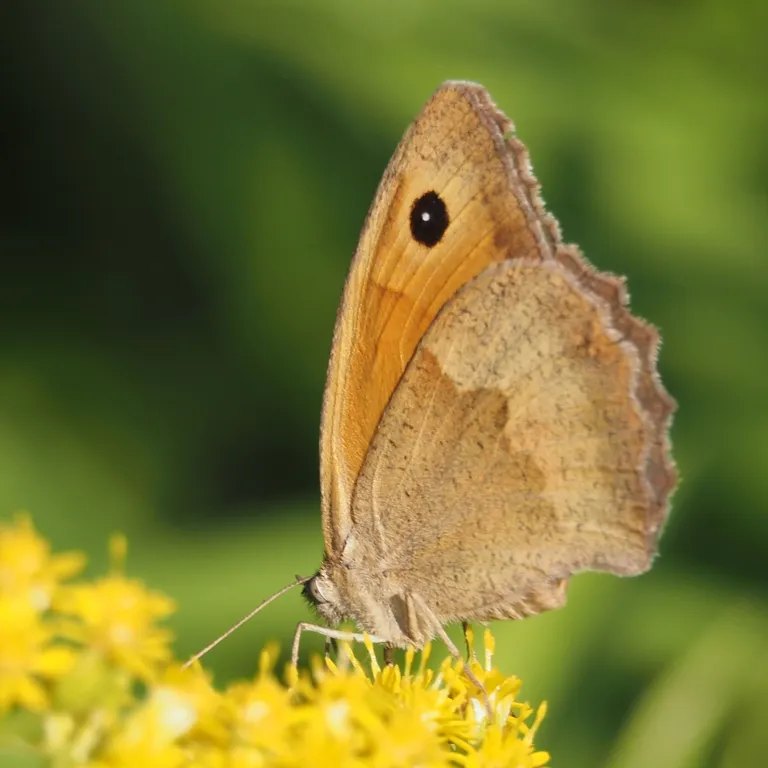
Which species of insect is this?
Maniola jurtina
